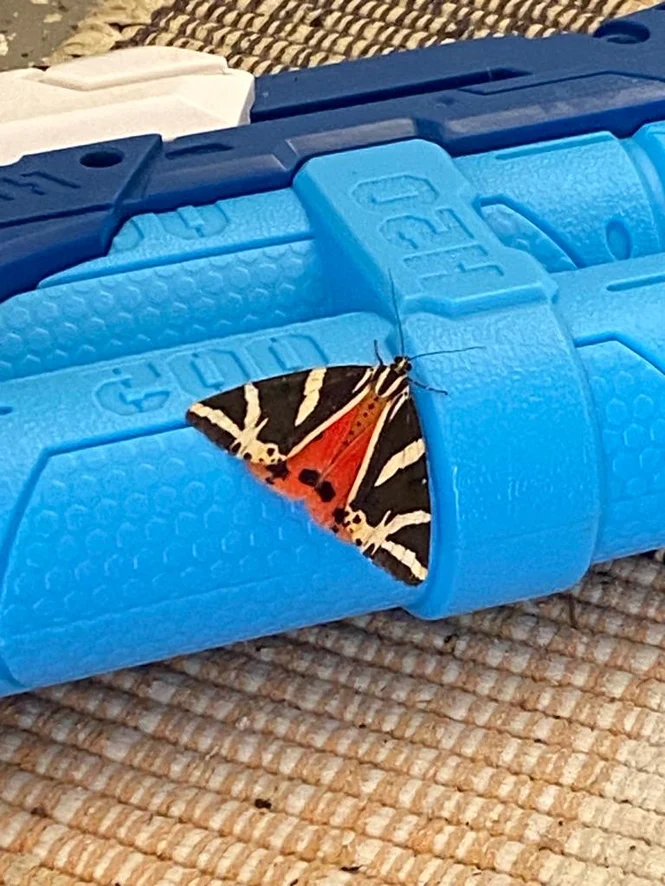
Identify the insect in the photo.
Euplagia quadripunctaria
